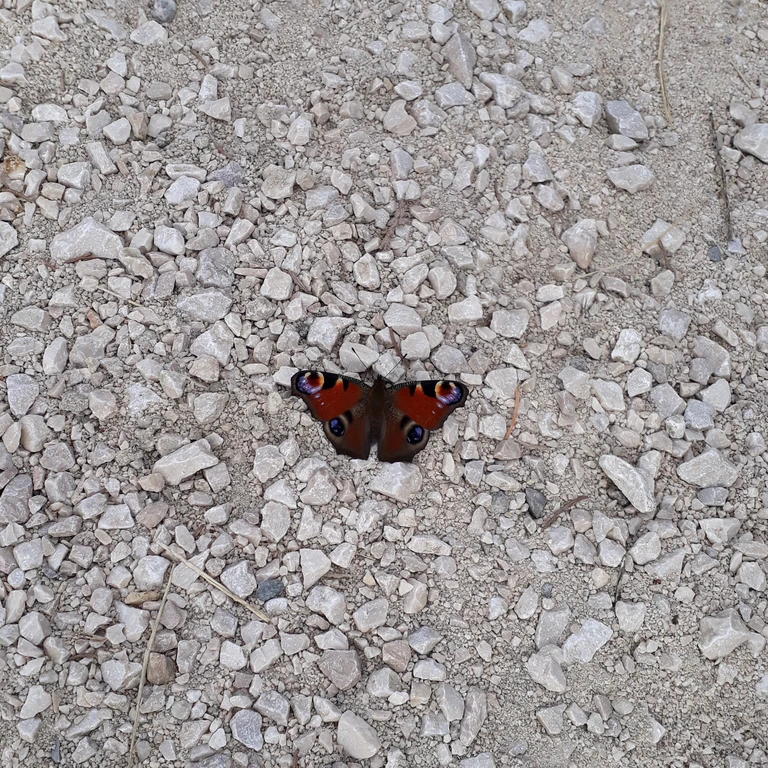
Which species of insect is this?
Aglais io
